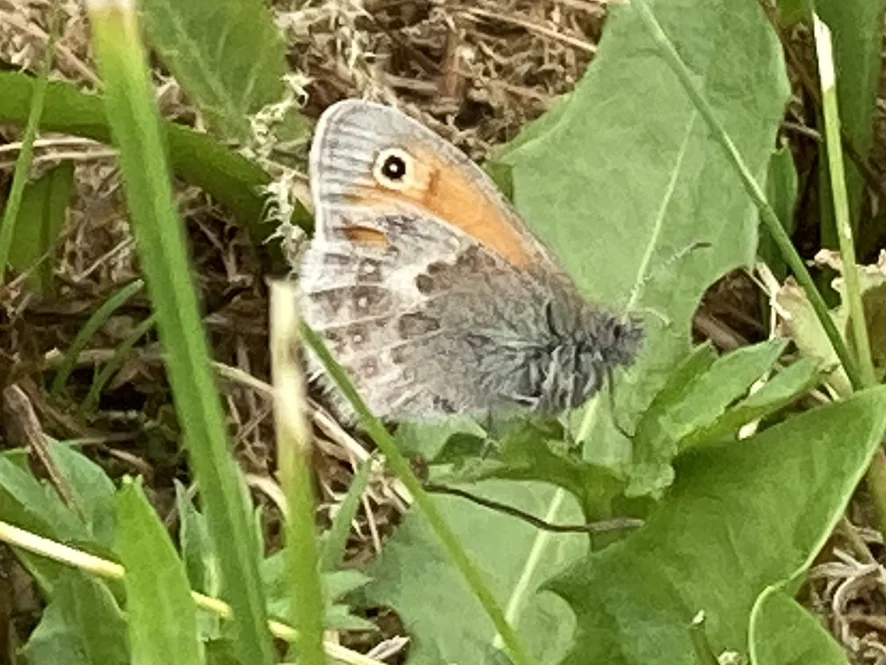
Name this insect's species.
Coenonympha pamphilus
